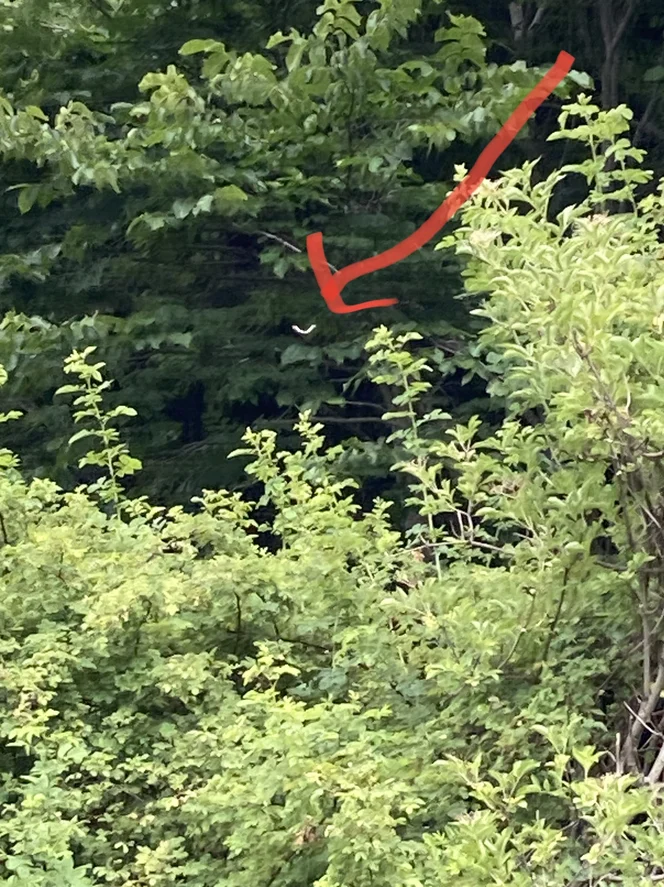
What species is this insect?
Brintesia circe
